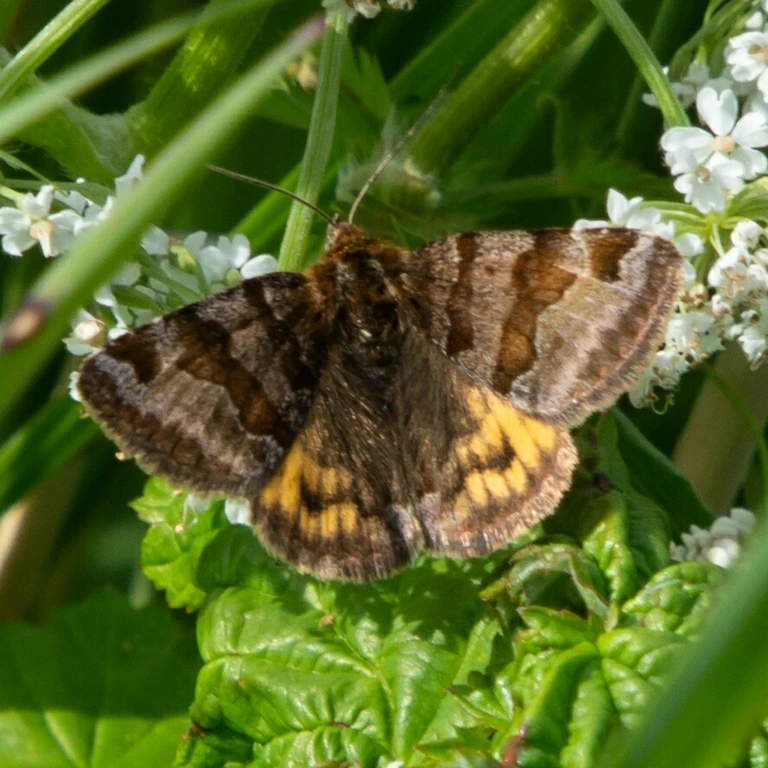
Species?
Euclidia glyphica
